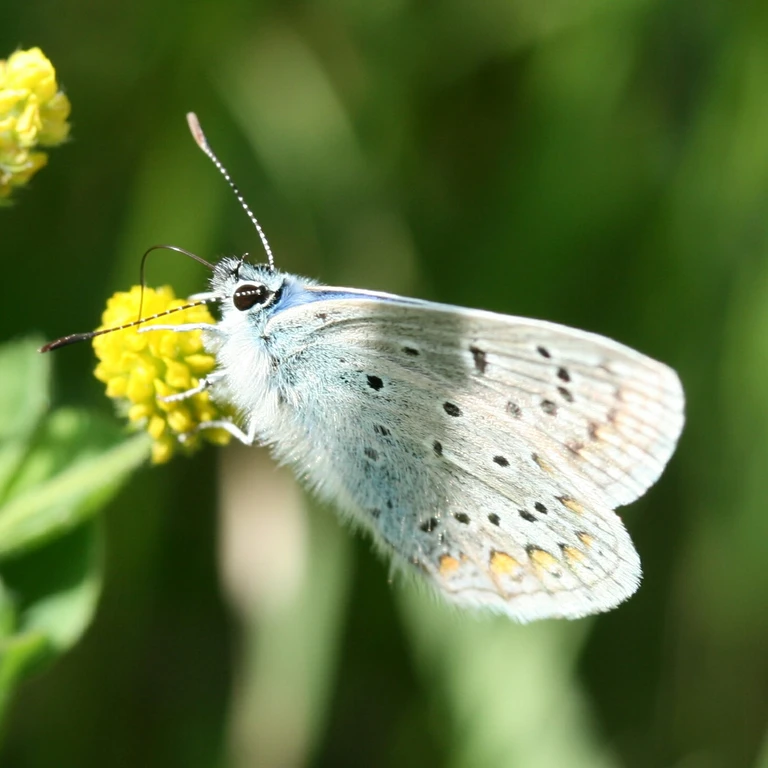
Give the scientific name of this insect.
Polyommatus icarus
